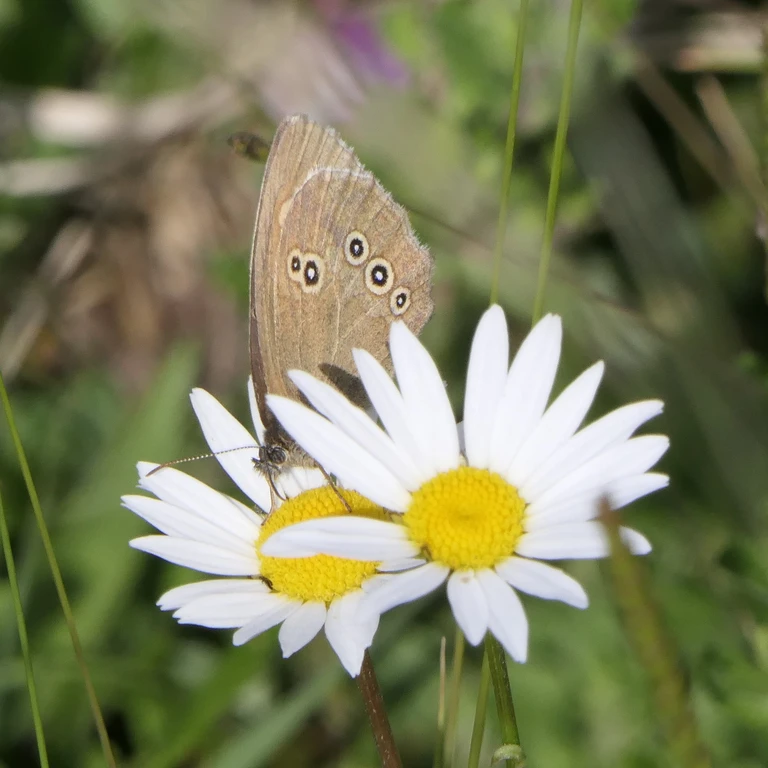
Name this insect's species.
Aphantopus hyperantus
